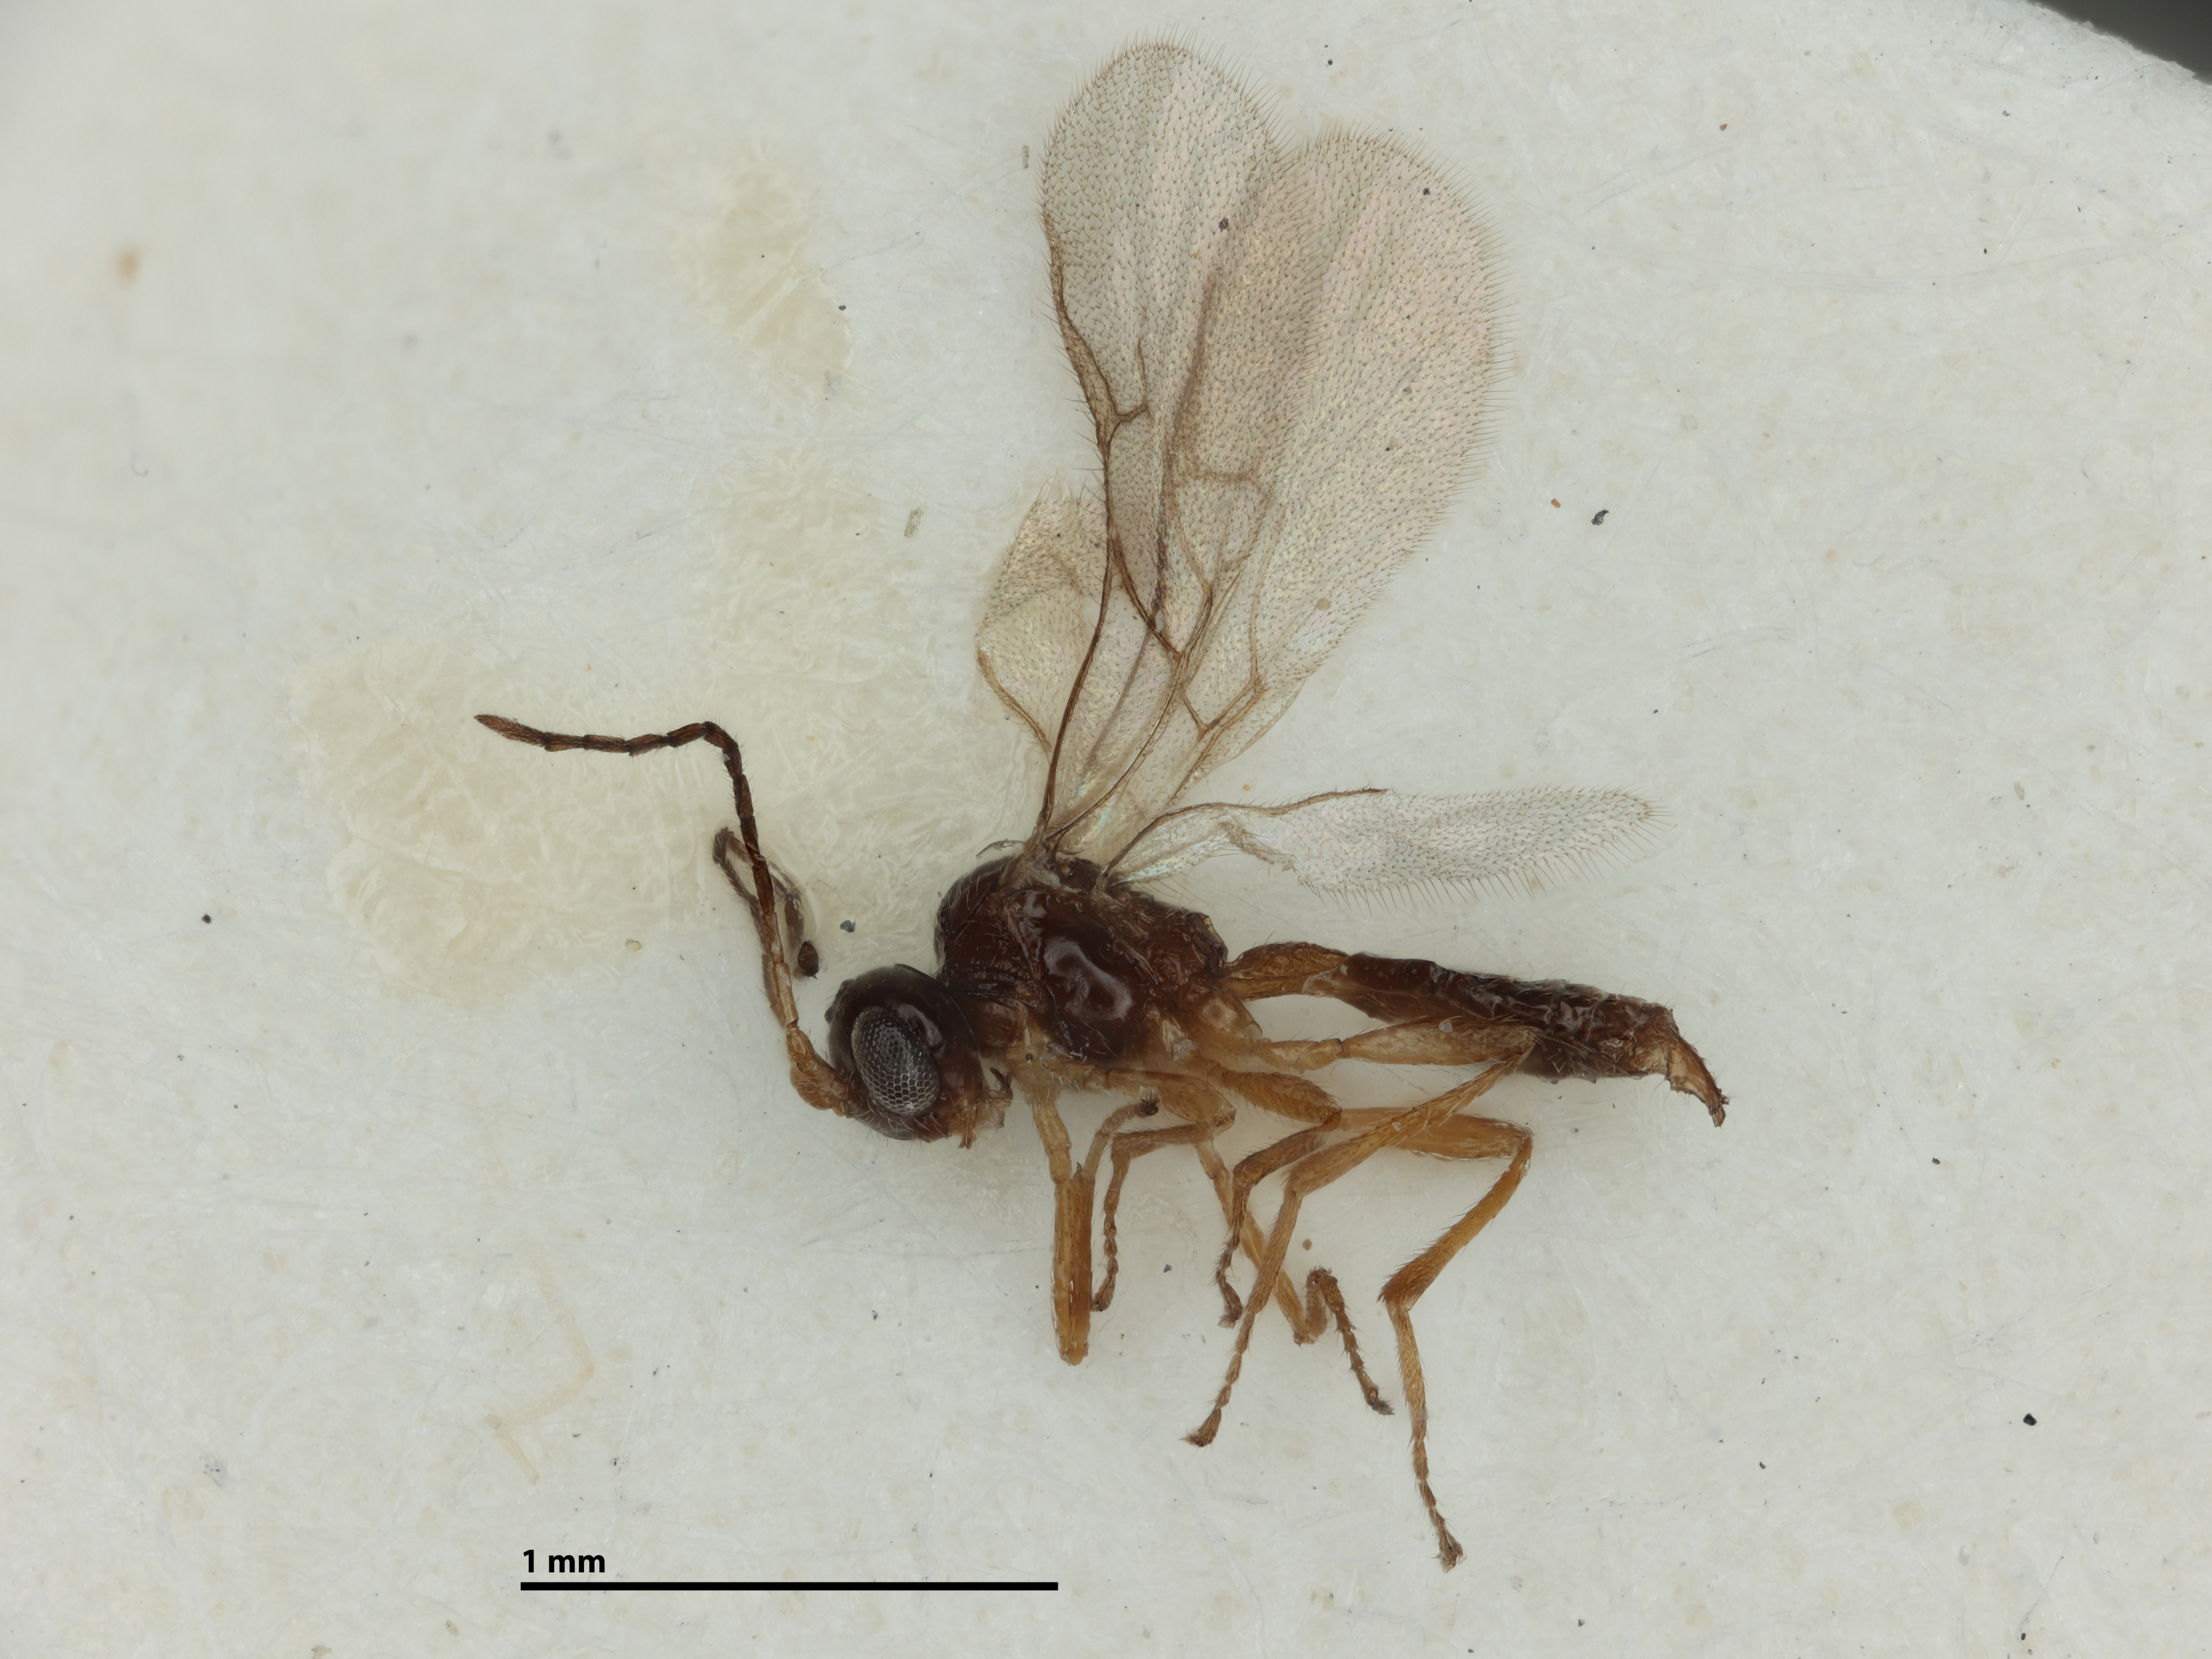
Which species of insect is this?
Monoctonus washingtonensis
